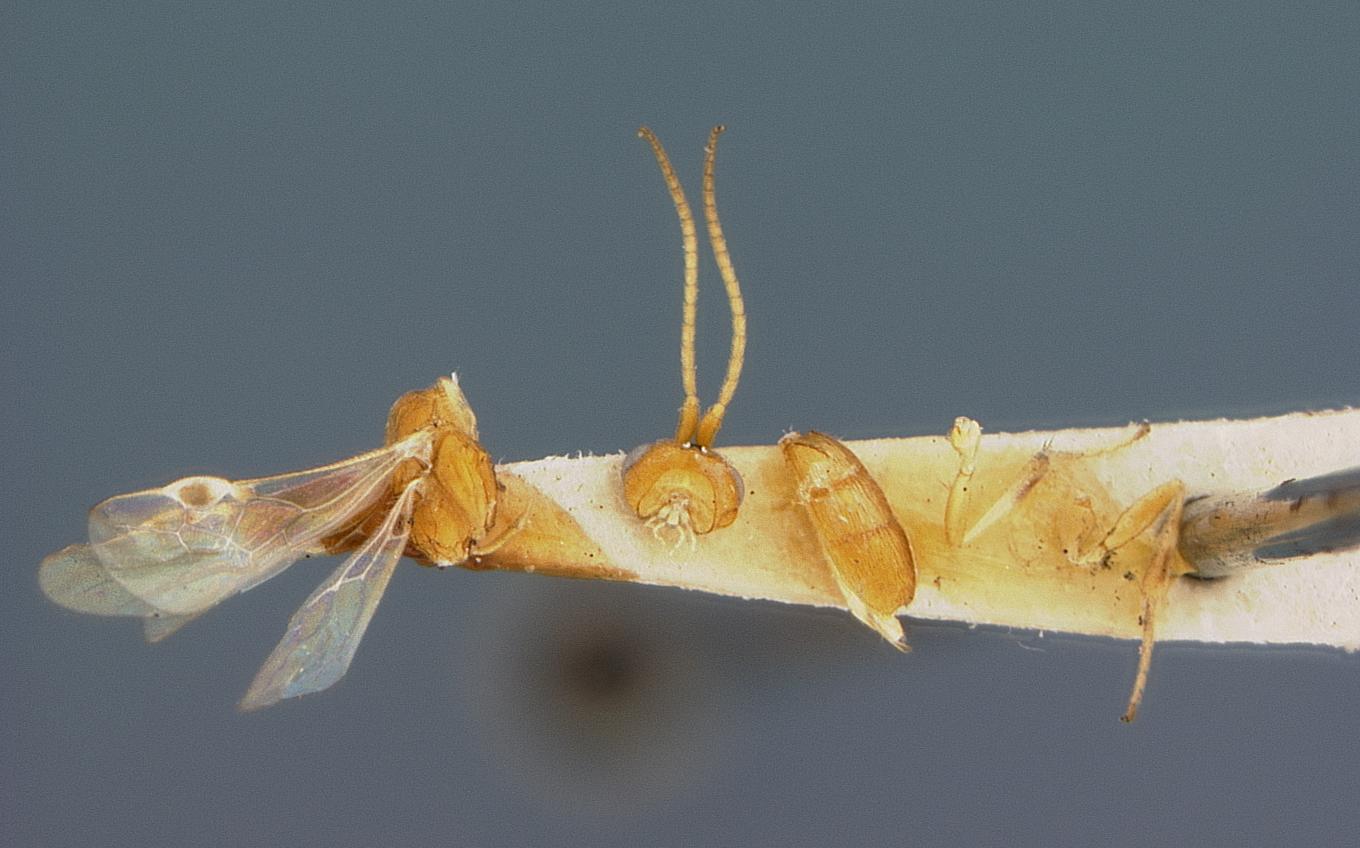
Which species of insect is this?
Phanerotoma recurvariae
